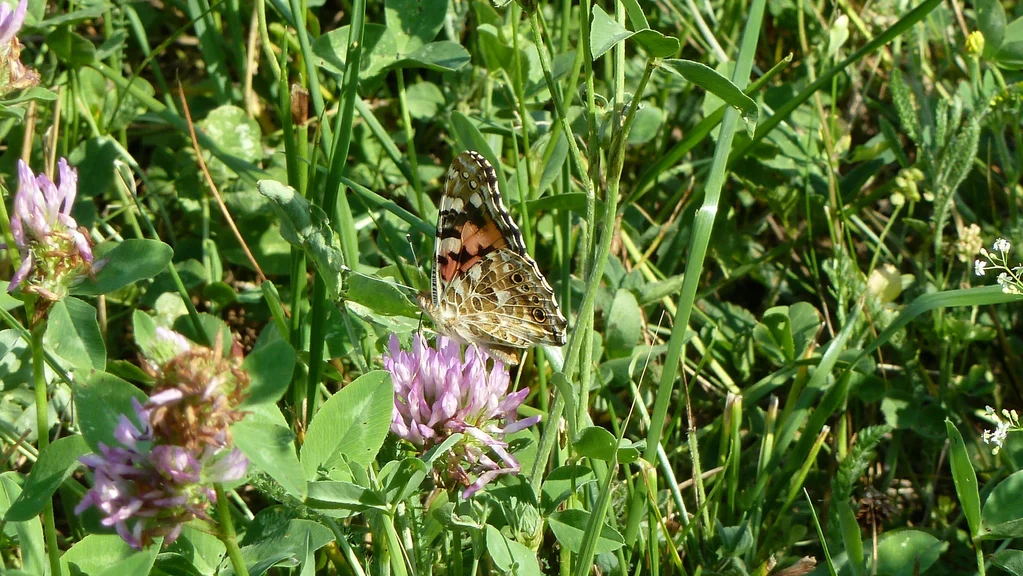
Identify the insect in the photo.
Vanessa cardui
